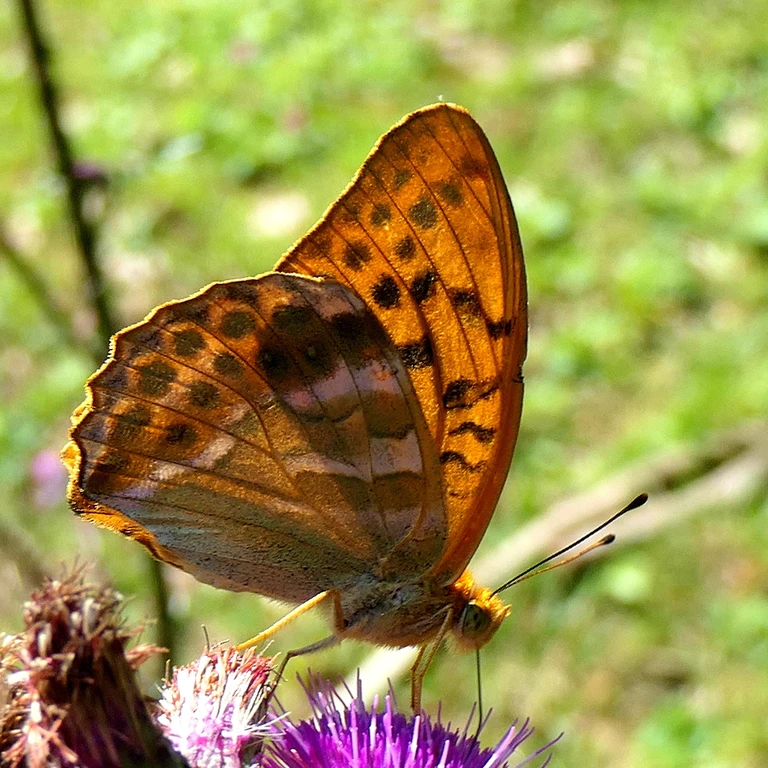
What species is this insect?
Argynnis paphia
